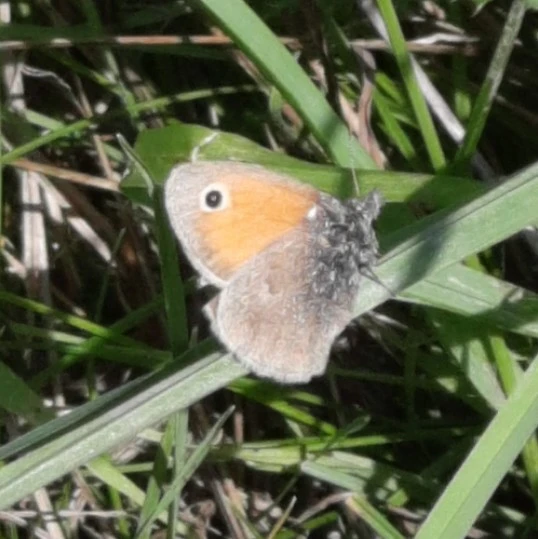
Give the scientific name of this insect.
Coenonympha pamphilus
